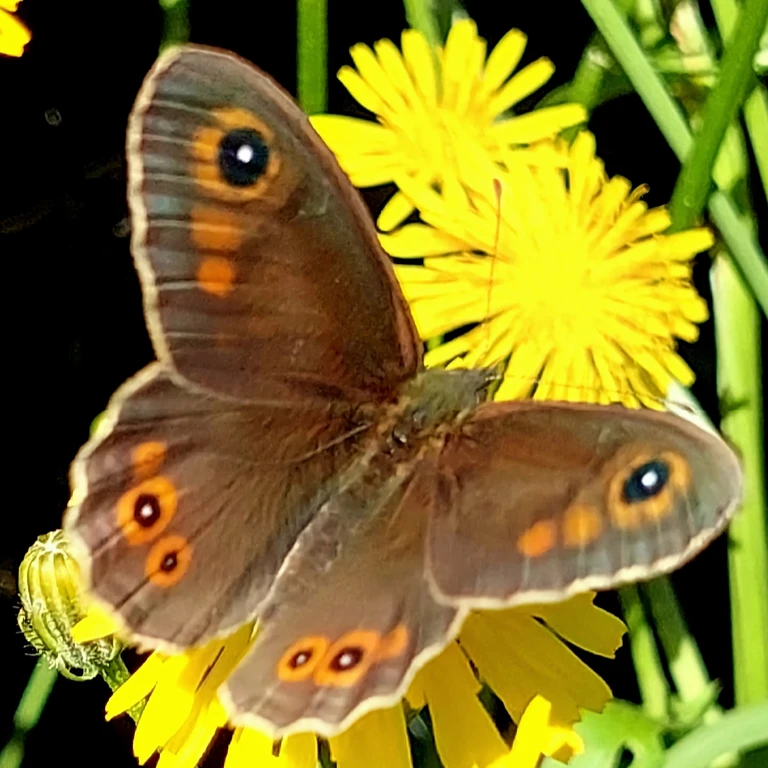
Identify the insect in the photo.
Lasiommata maera (also Pararge maera)
